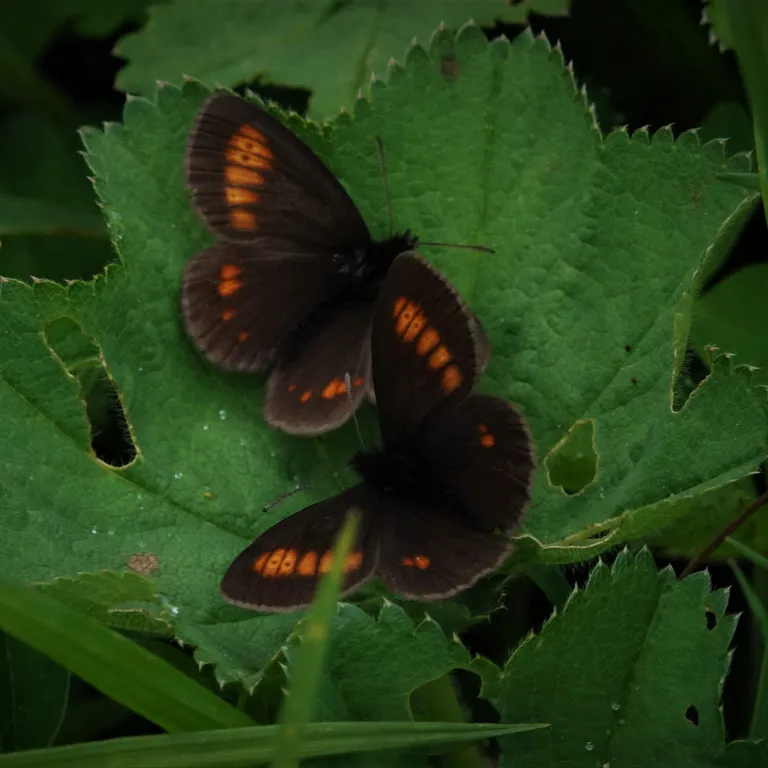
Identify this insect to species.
Erebia eriphyle
